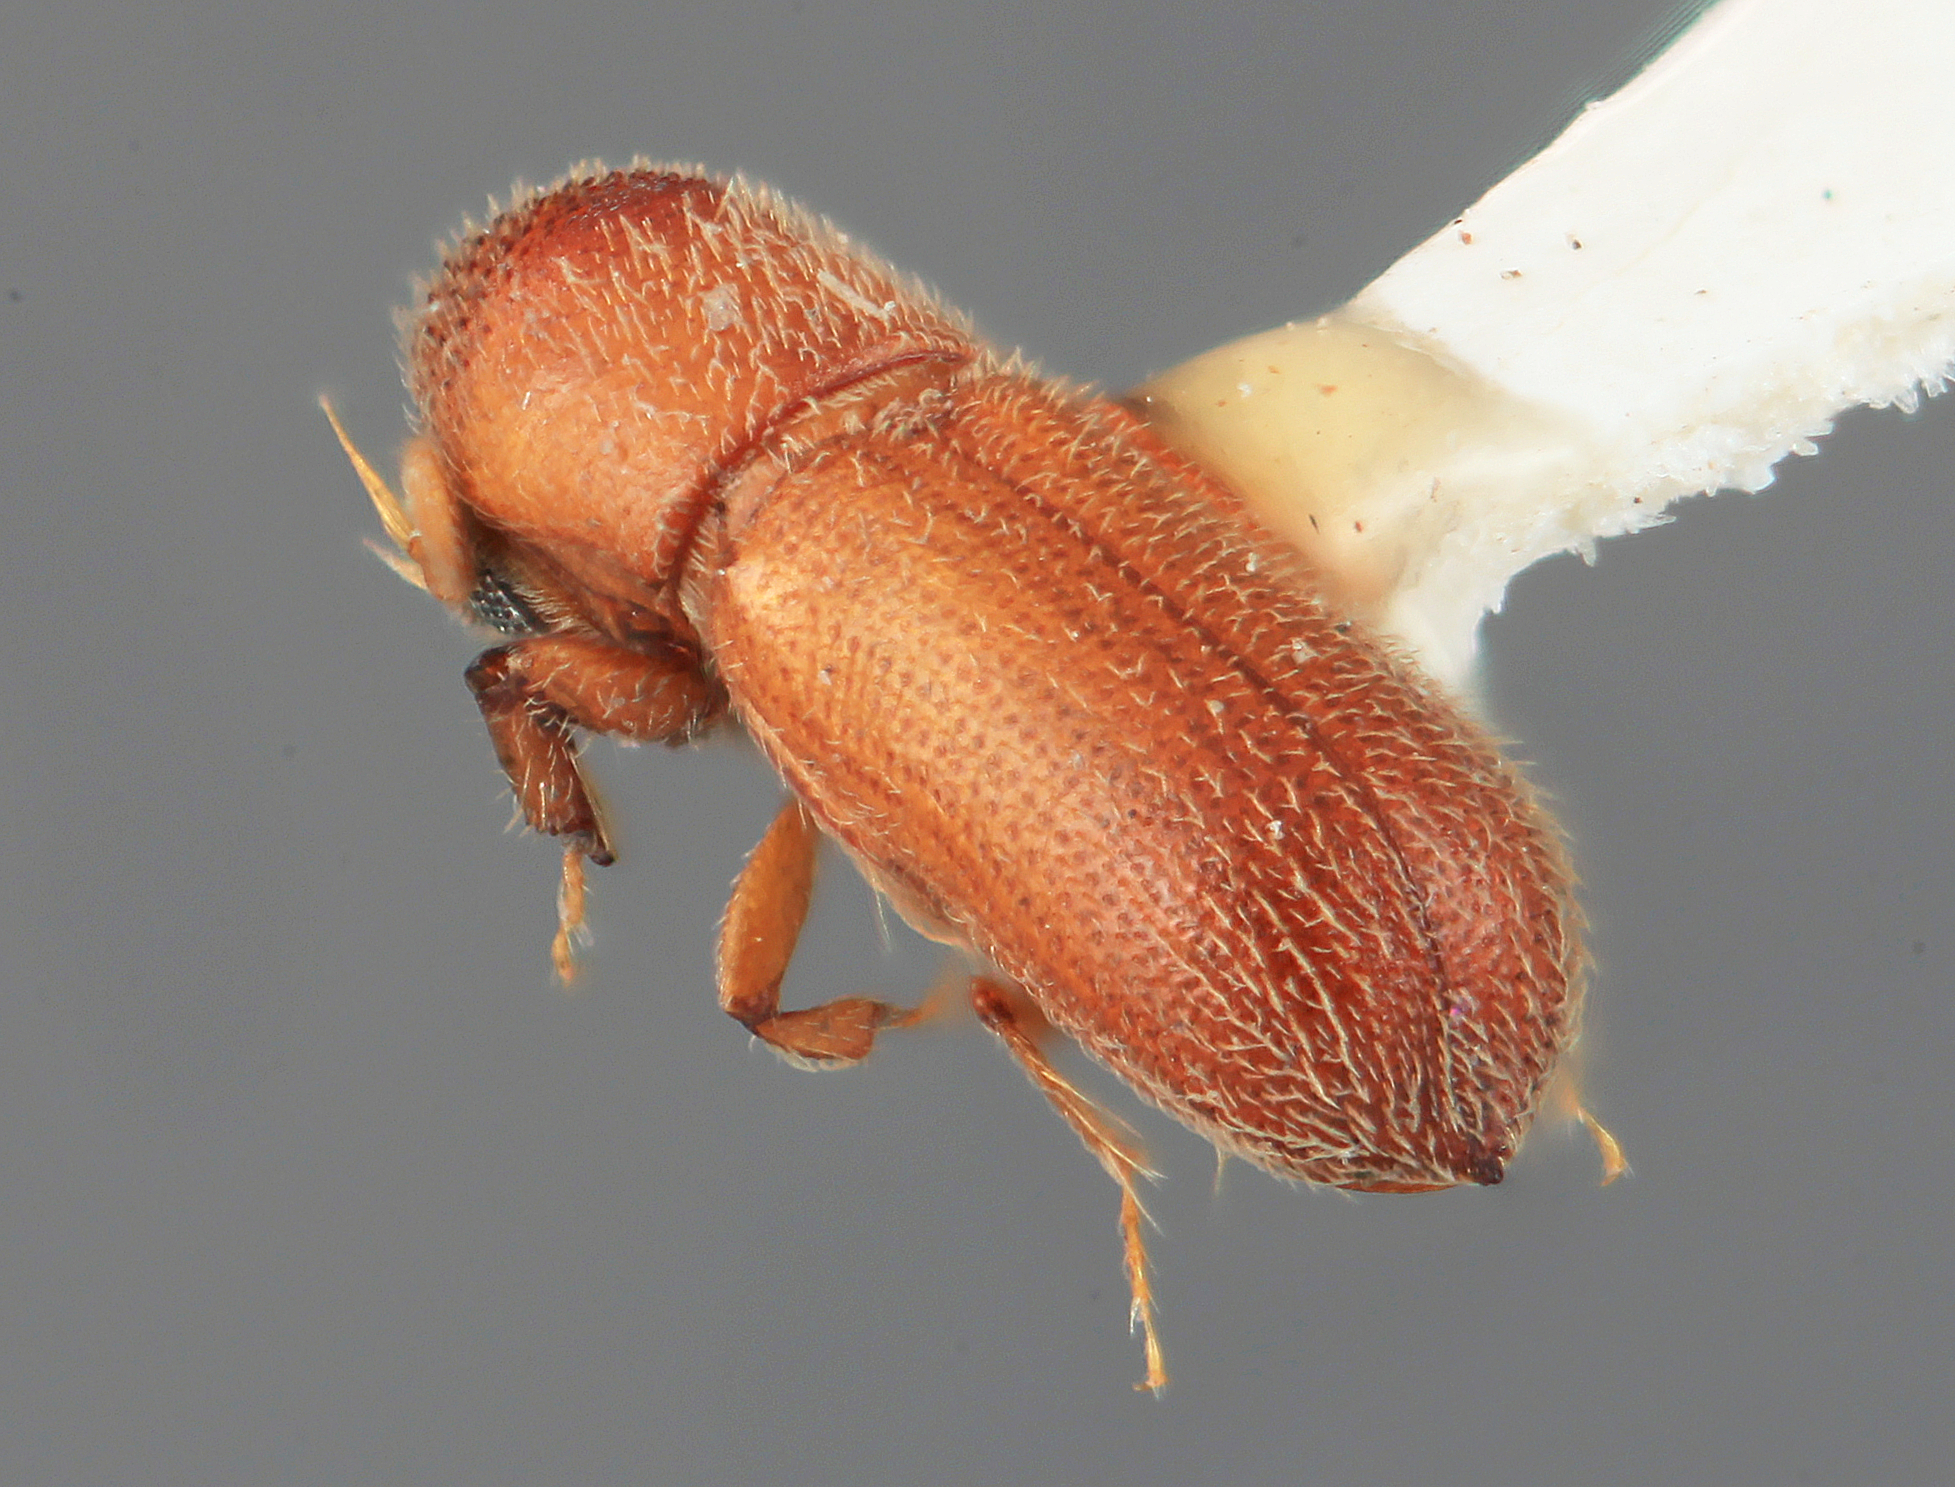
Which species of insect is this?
Micracis carinulus
